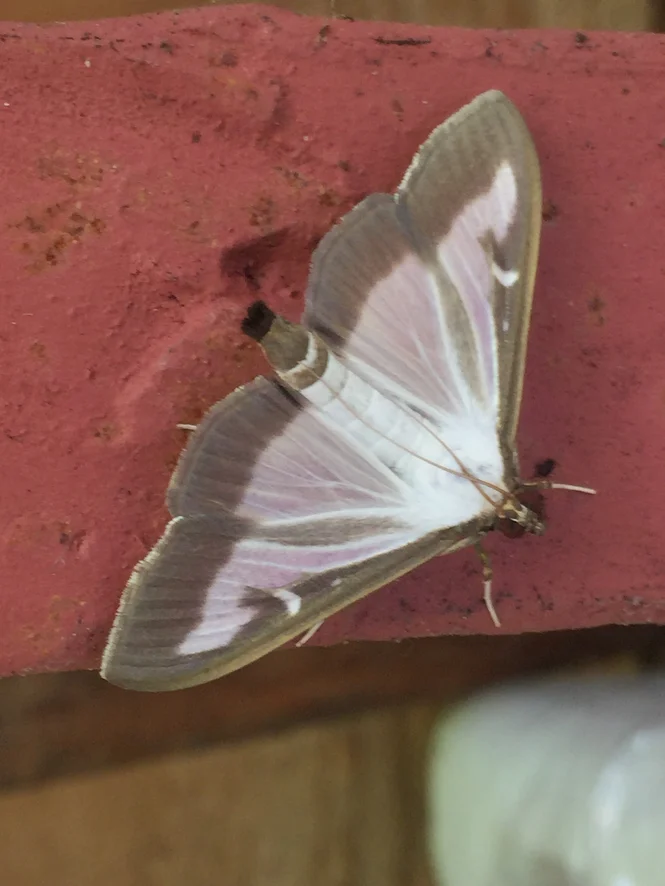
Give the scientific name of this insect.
Cydalima perspectalis
